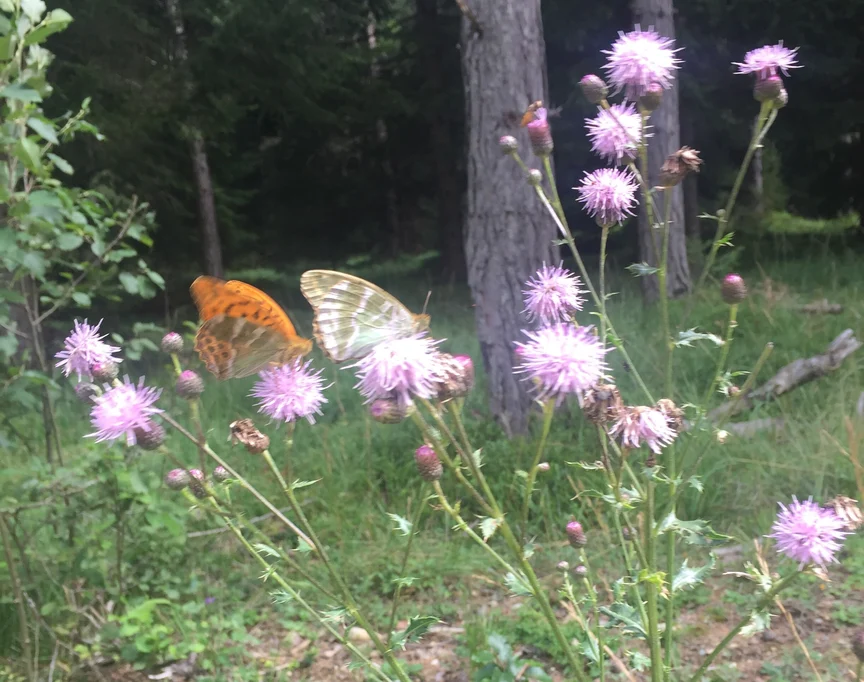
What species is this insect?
Argynnis paphia
